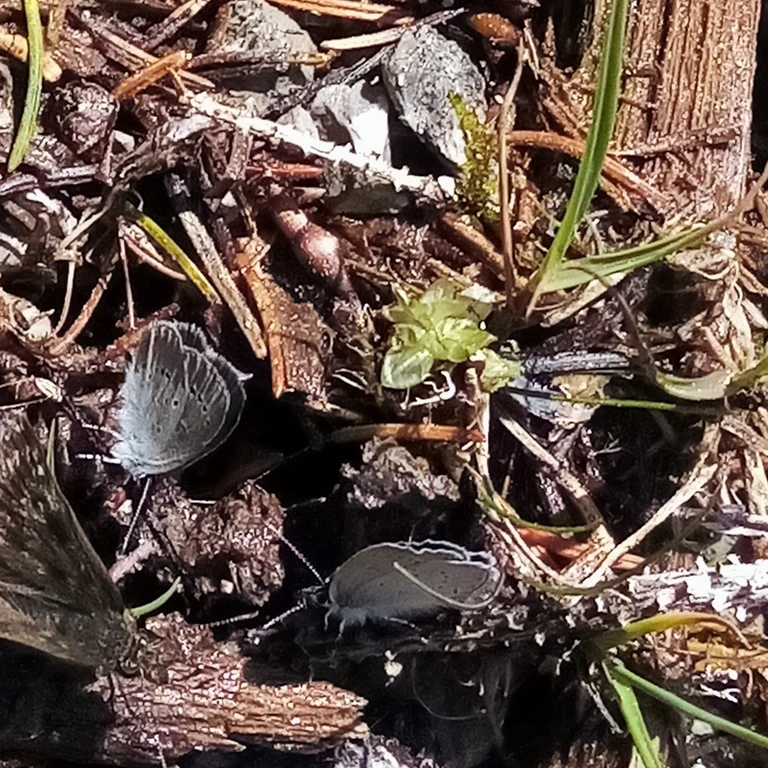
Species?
Cupido minimus
